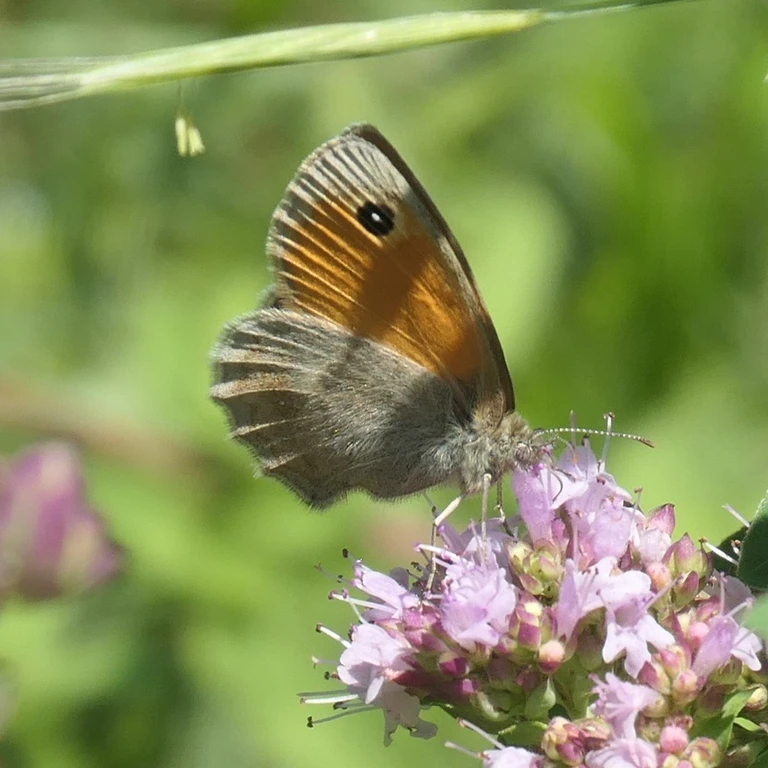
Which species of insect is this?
Coenonympha pamphilus
